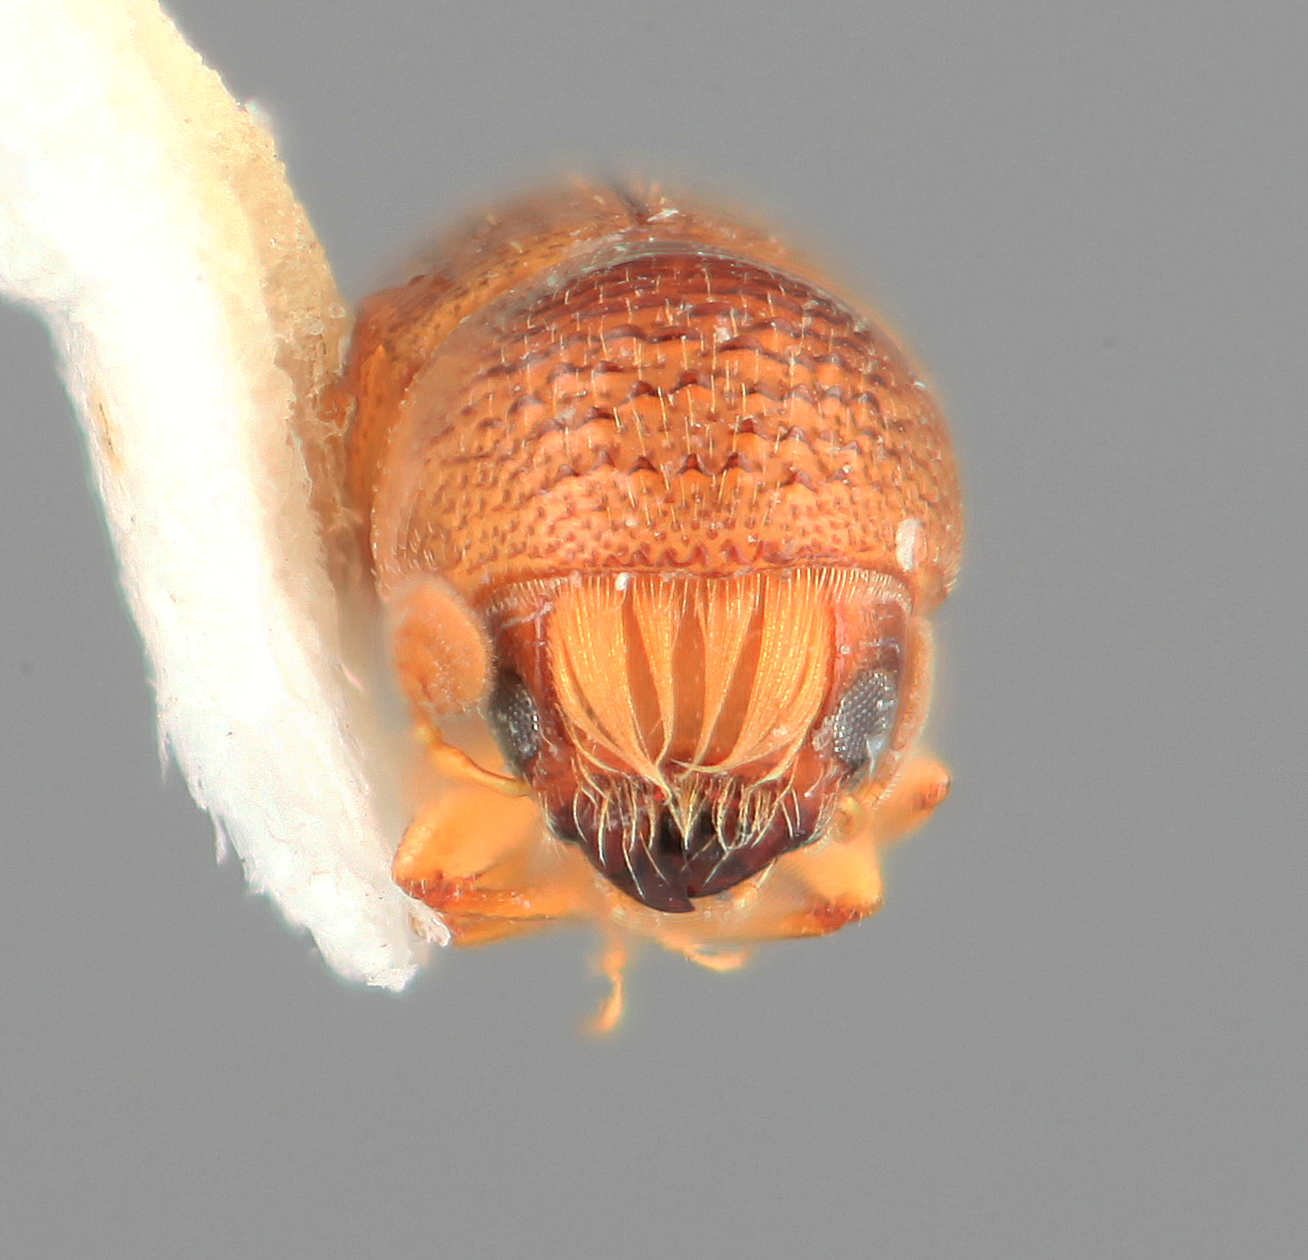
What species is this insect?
Araptus subemarginatus
